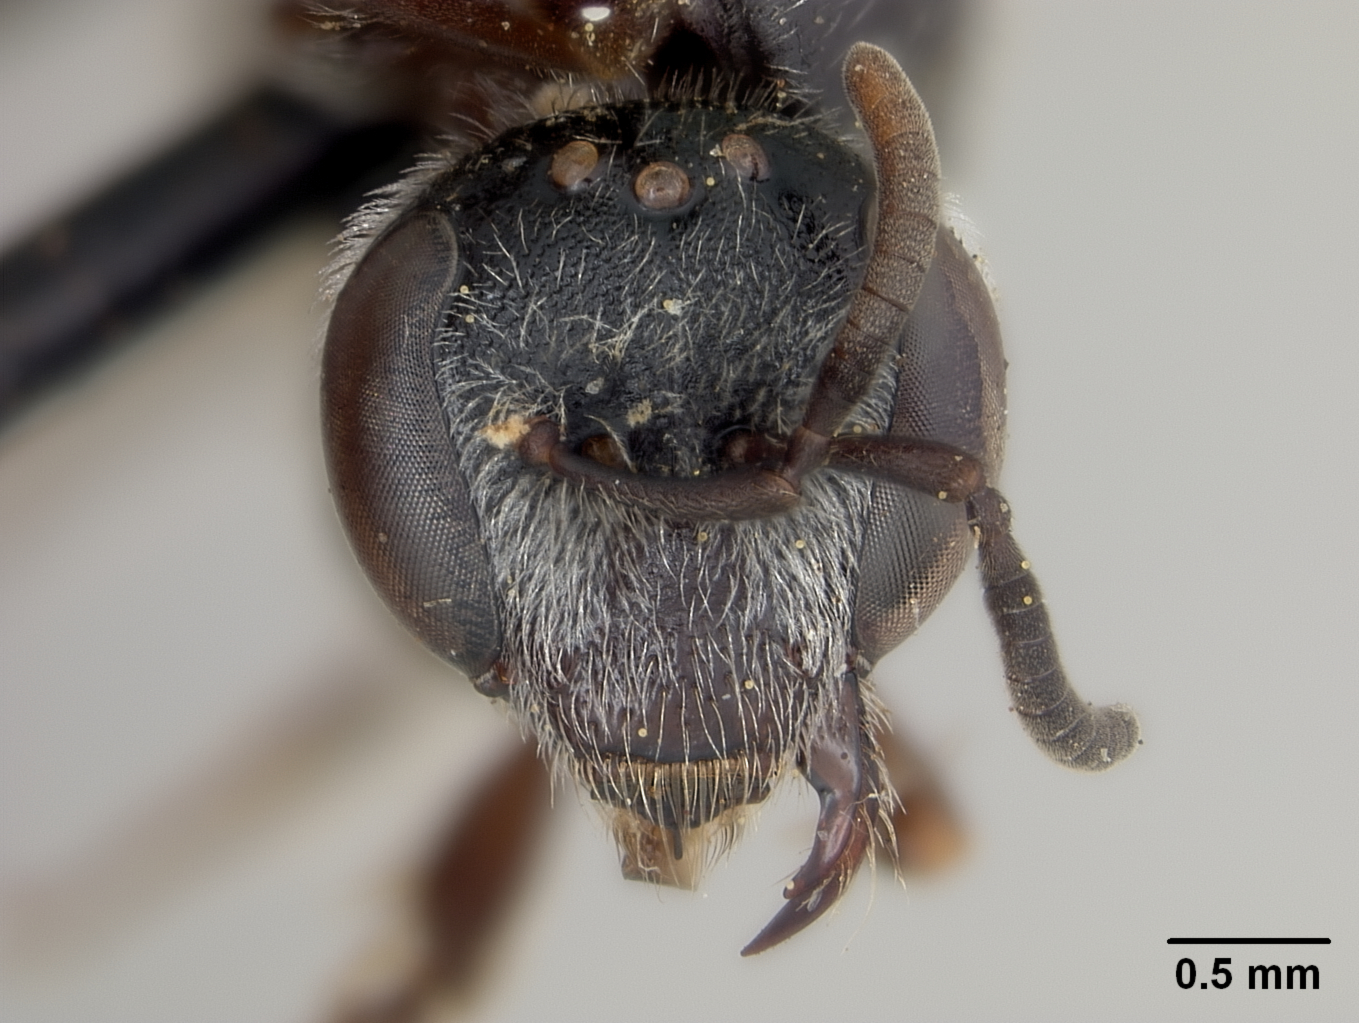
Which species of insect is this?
Halictus moffati
